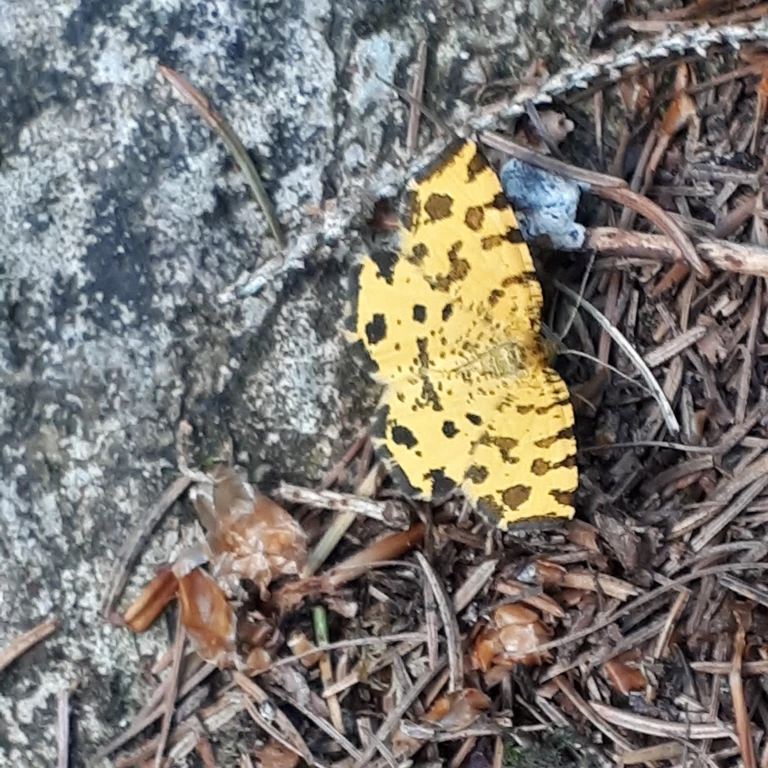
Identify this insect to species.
Pseudopanthera macularia
